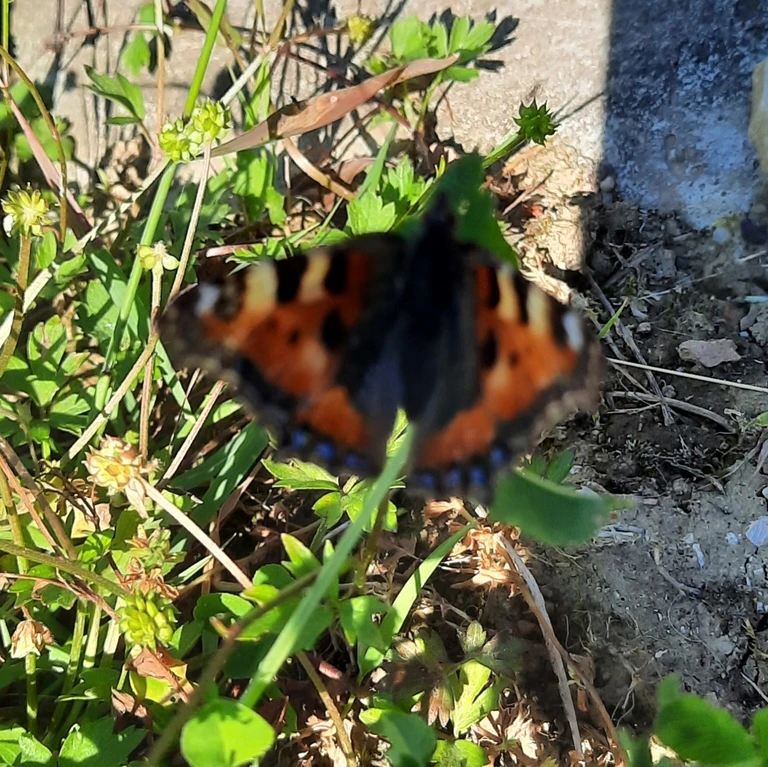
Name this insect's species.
Aglais urticae
